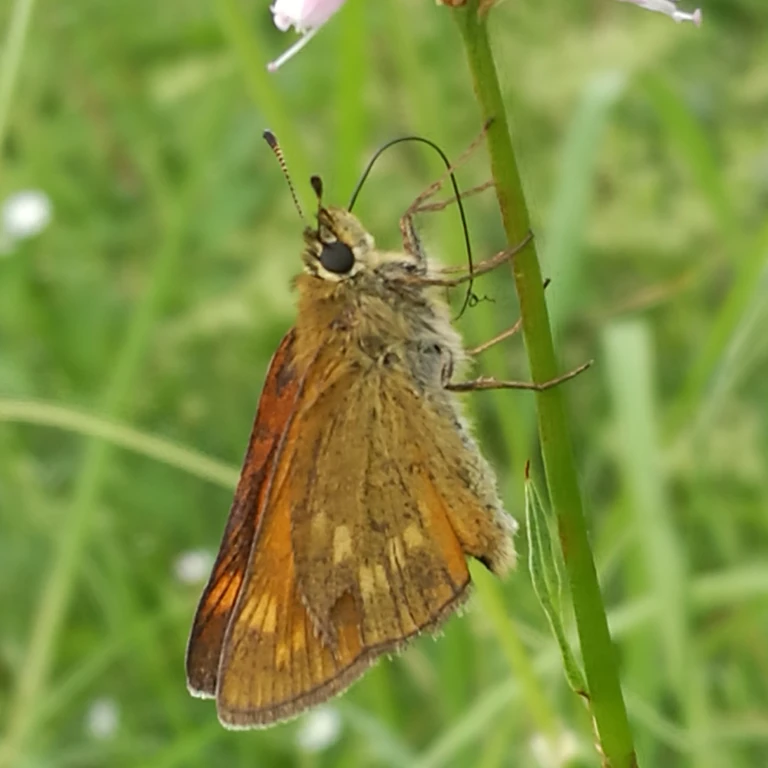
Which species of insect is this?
Ochlodes sylvanus (also Ochlodes venata)
